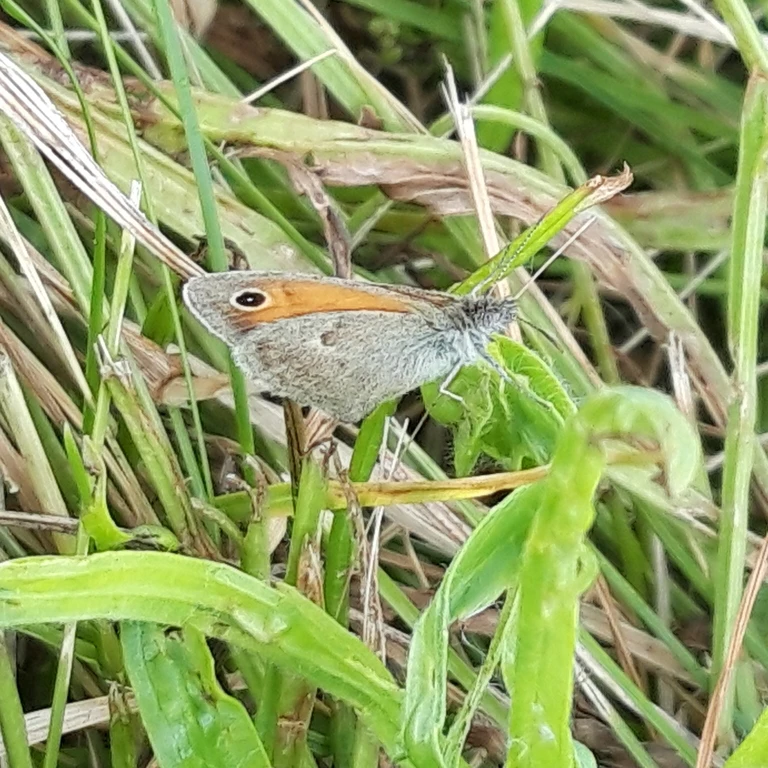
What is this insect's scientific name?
Coenonympha pamphilus
